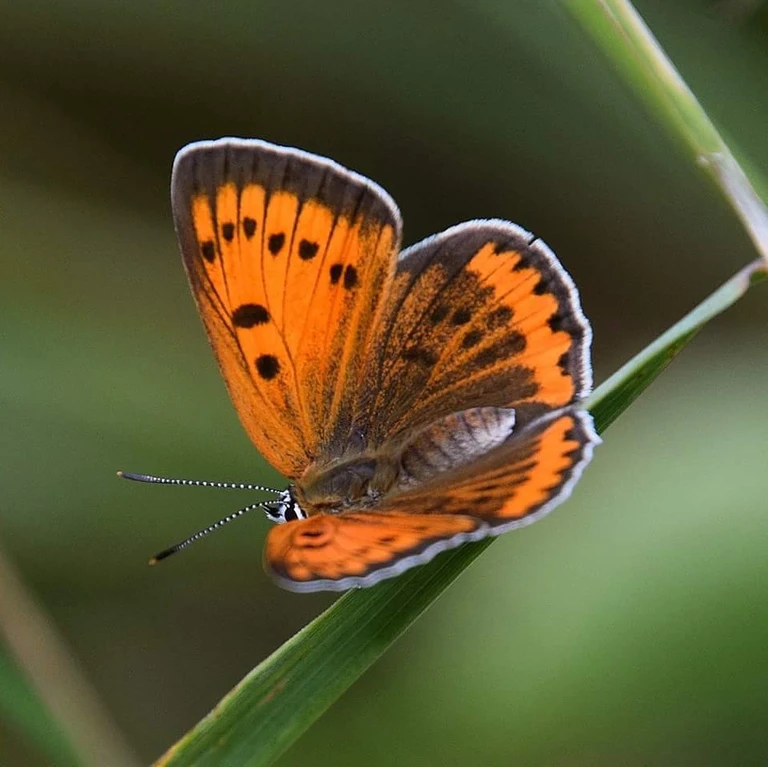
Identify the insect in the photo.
Lycaena dispar
